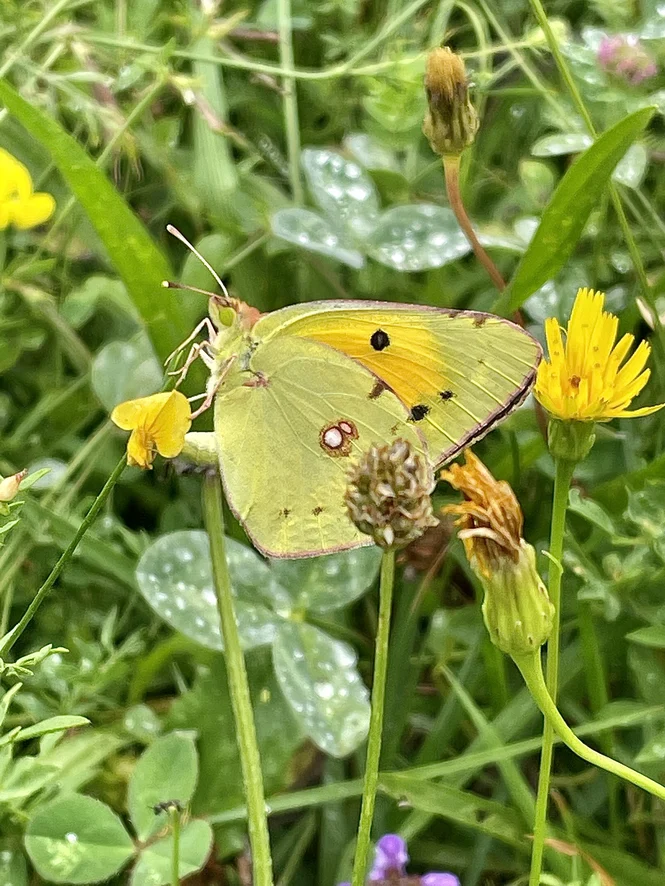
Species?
Colias croceus
